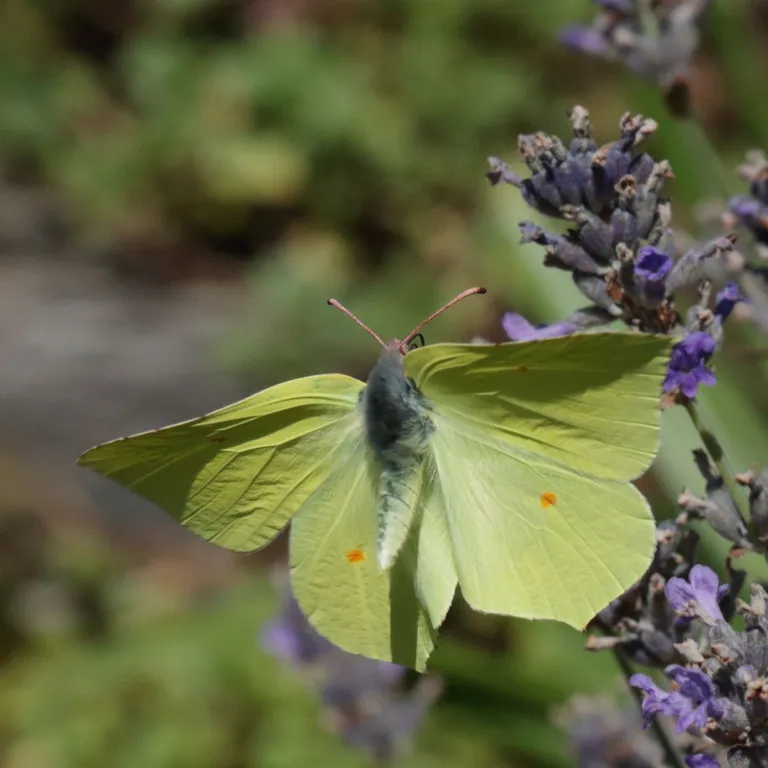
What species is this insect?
Gonepteryx rhamni
